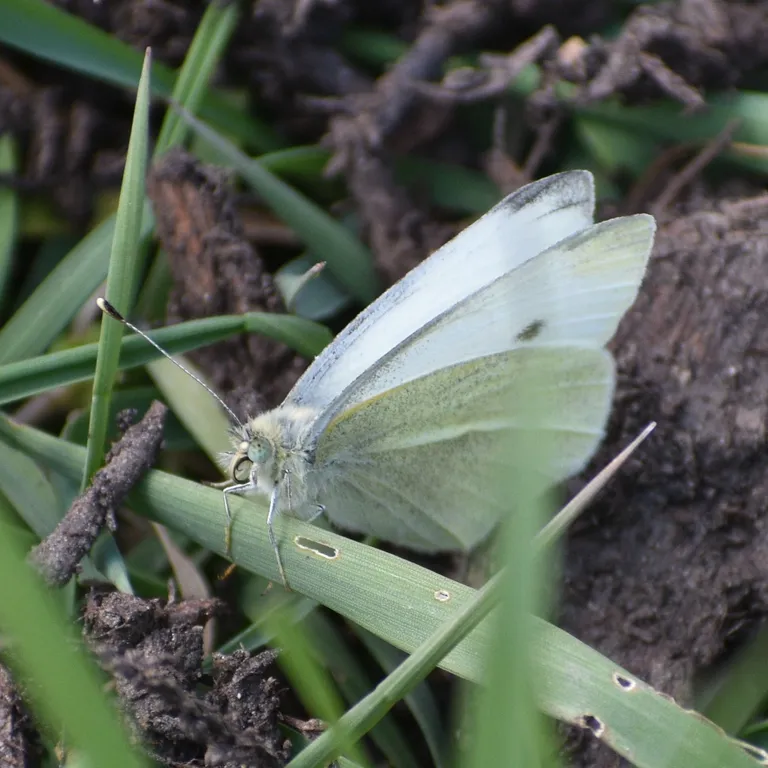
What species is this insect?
Pieris rapae
